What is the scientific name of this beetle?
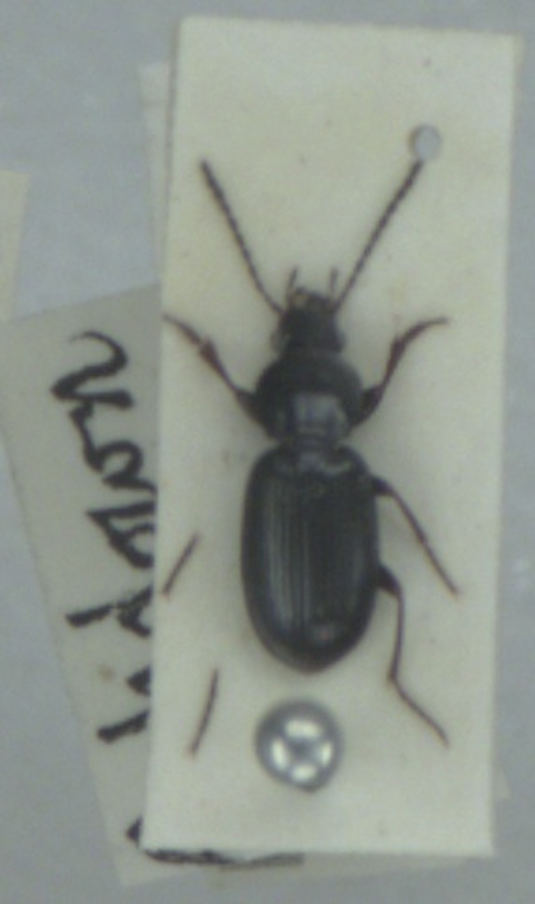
Pterostichus diligens
